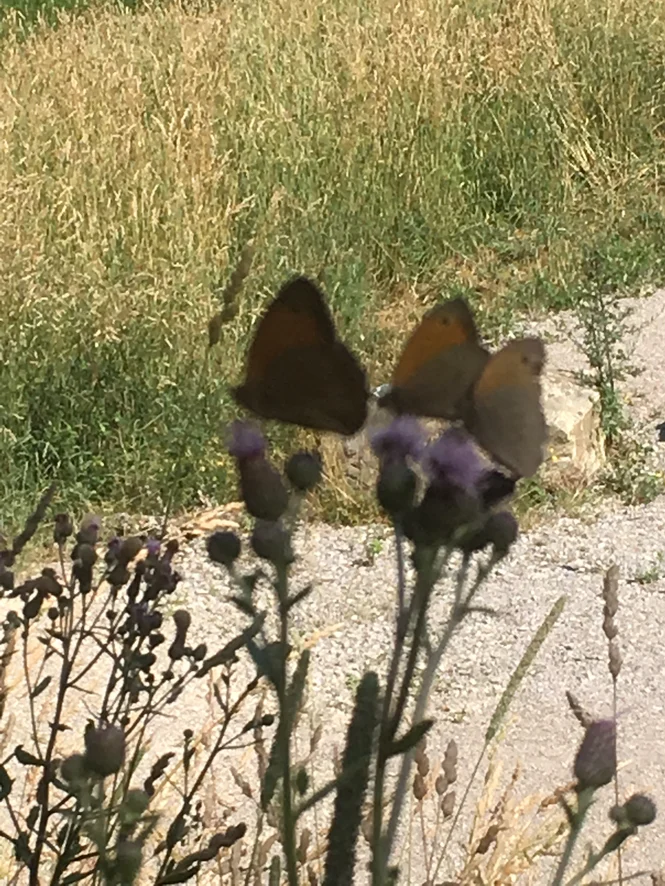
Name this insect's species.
Maniola jurtina
